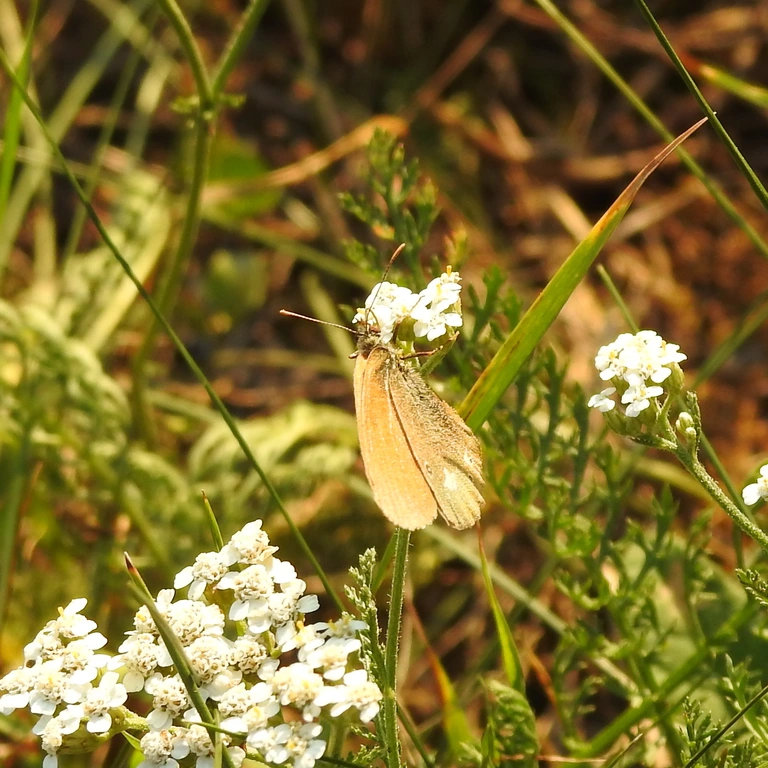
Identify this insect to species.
Coenonympha glycerion (also Coenonympha iphis)
